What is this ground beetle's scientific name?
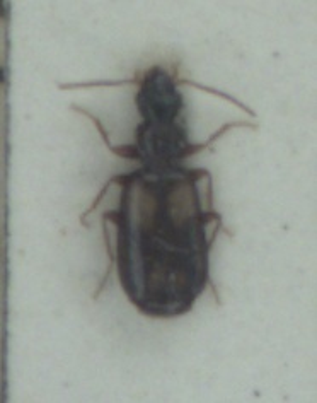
Calodromius spilotus
